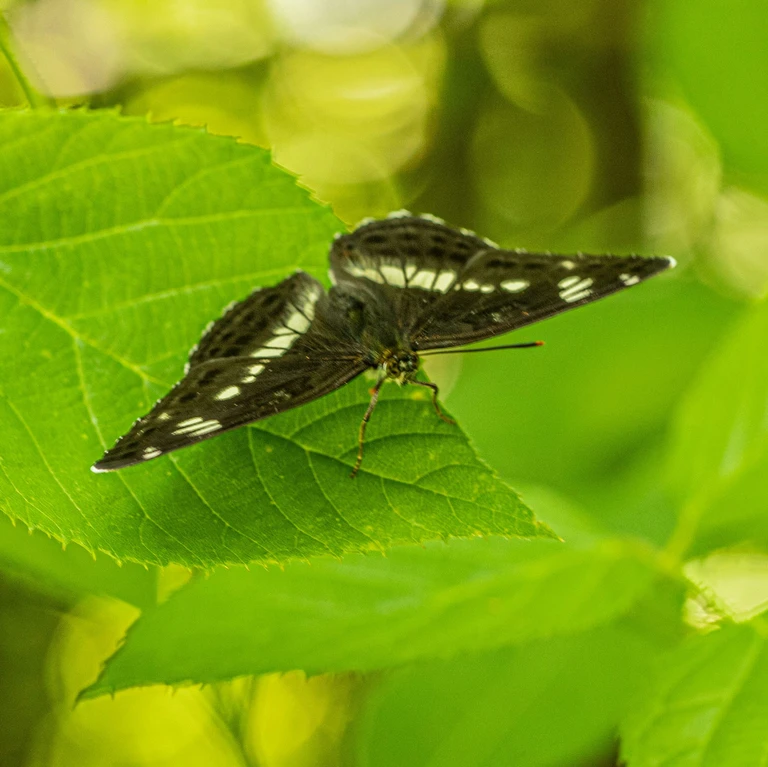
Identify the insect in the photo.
Limenitis camilla (also Ladoga camilla)
